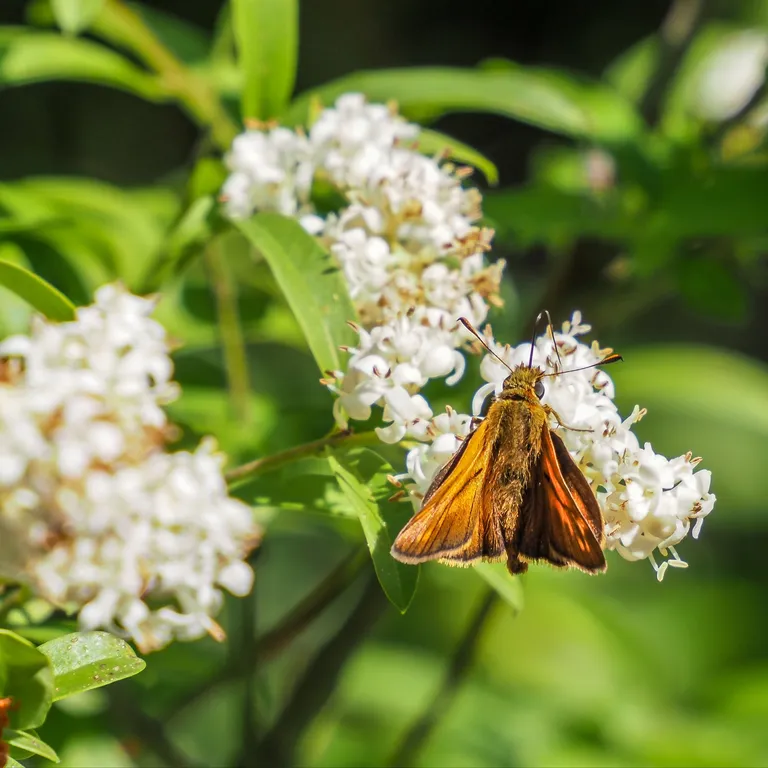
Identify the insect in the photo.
Ochlodes sylvanus (also Ochlodes venata)
